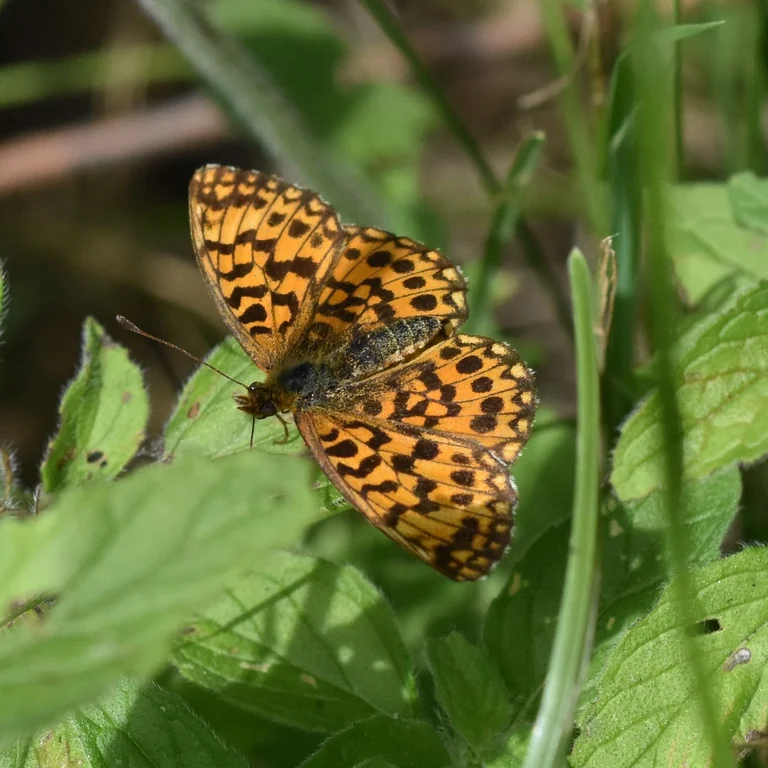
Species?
Boloria dia
